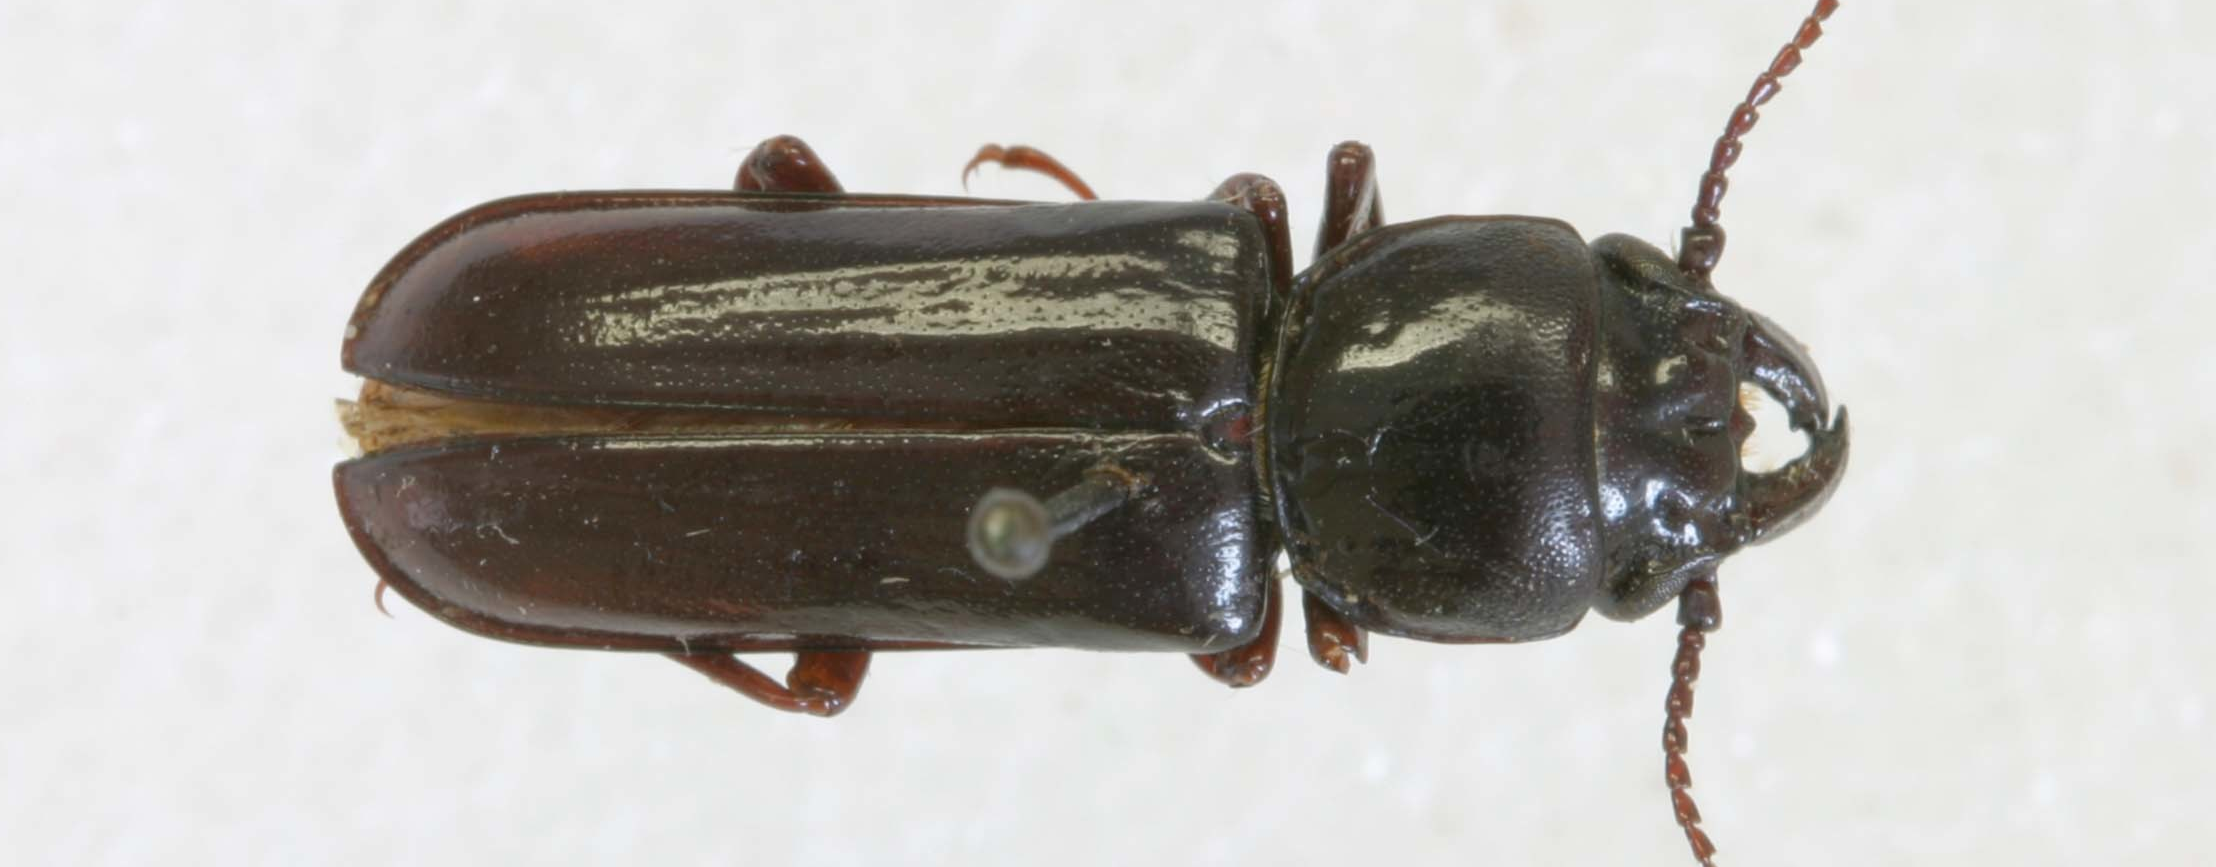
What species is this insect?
Komiyandra luzonica
